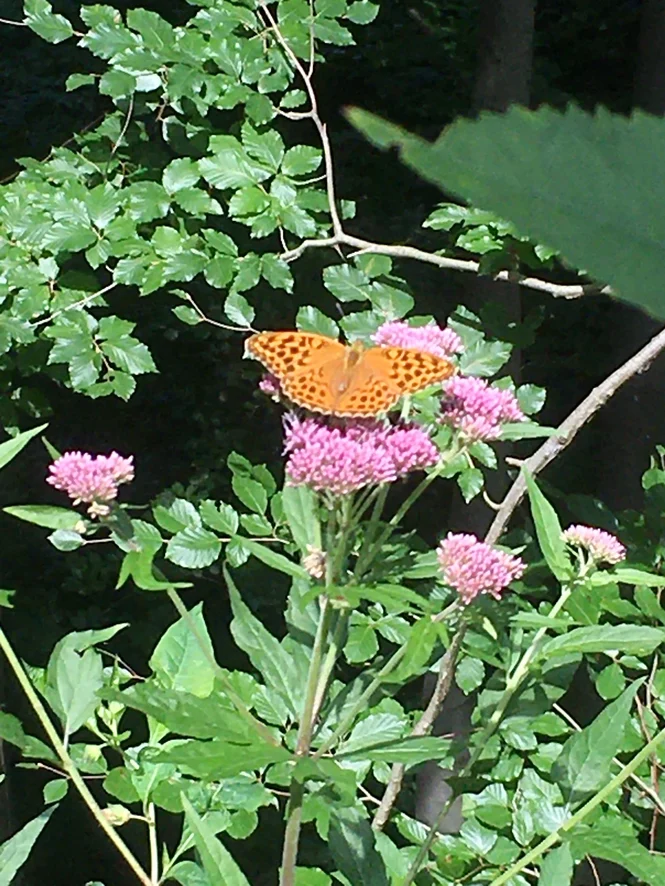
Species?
Argynnis paphia
